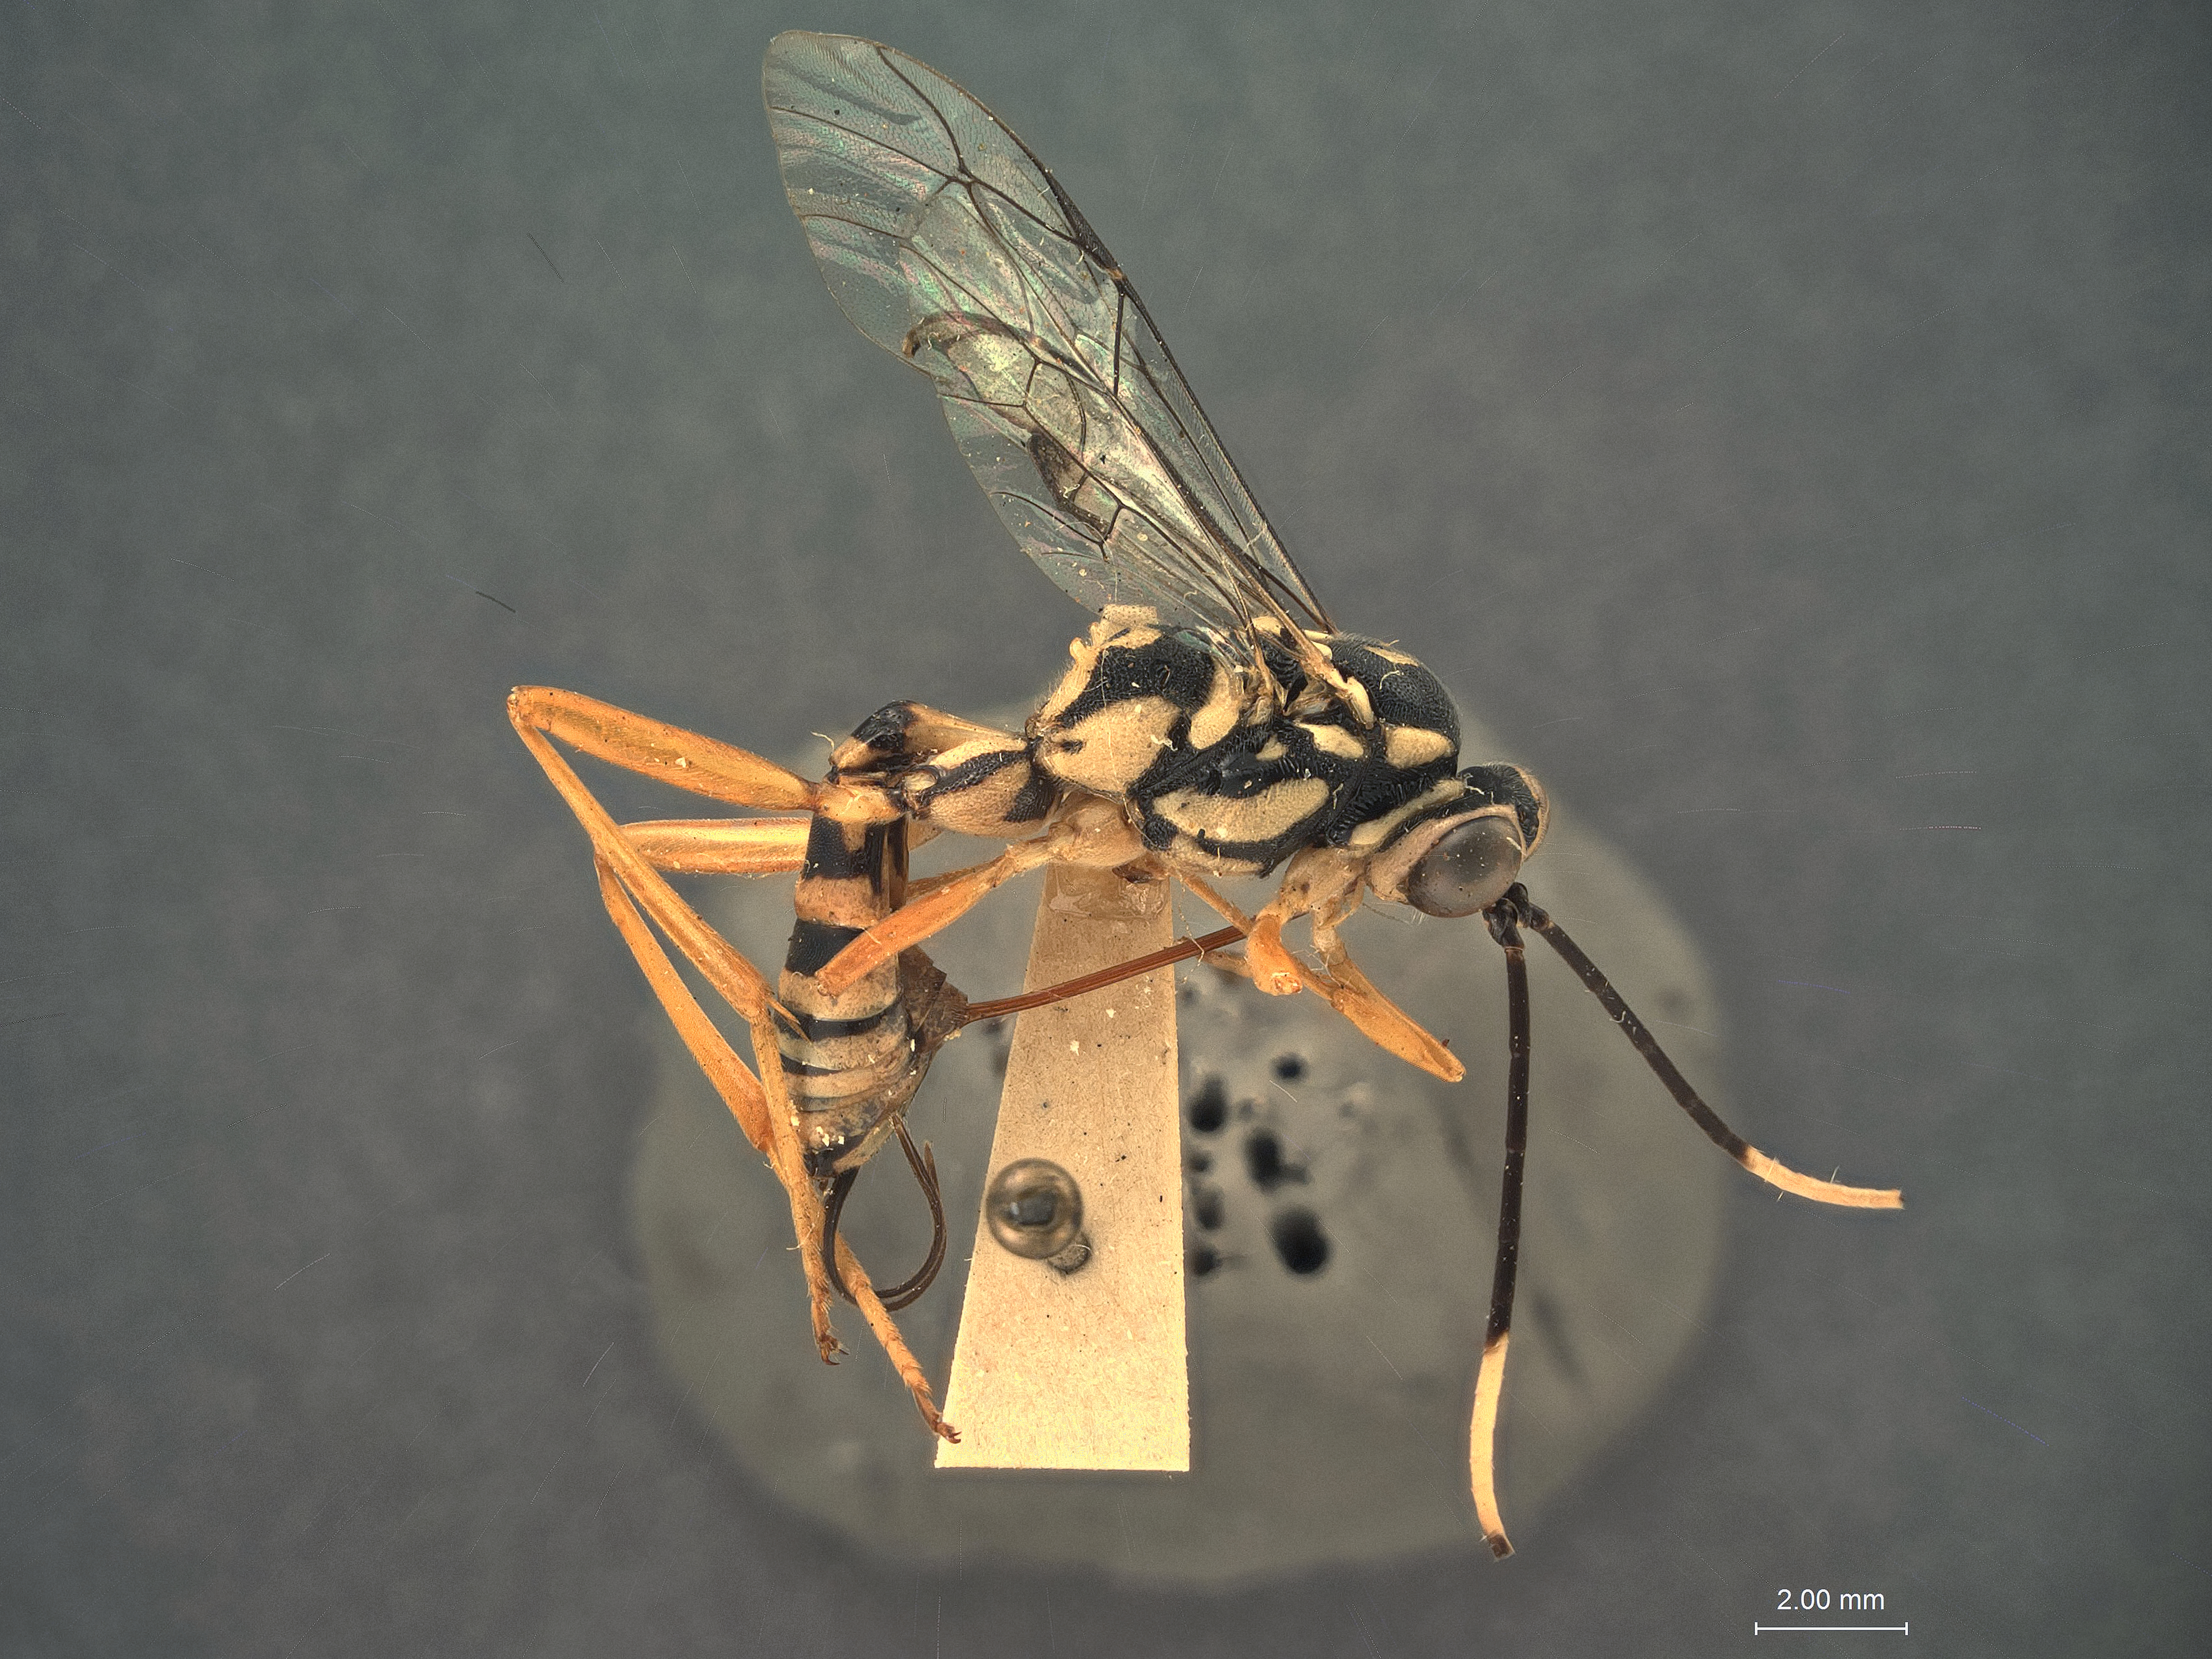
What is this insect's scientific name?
Cryptanura septentrionalis
